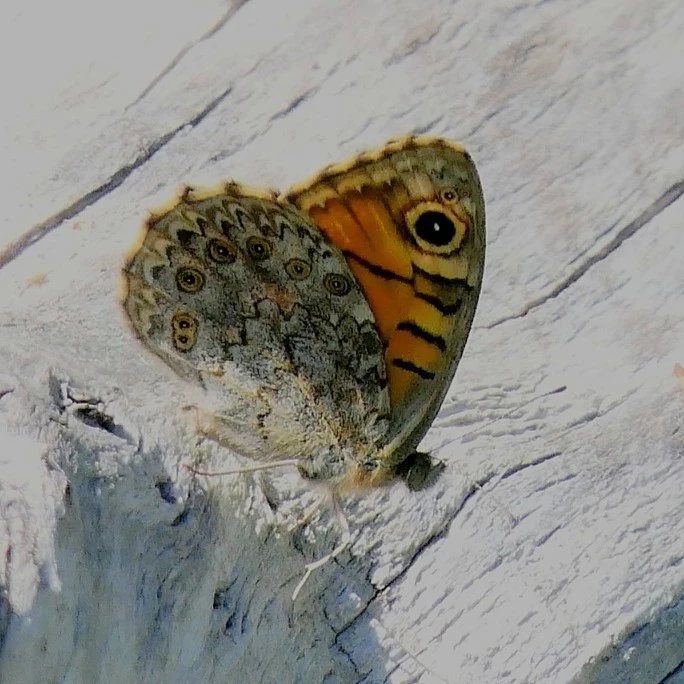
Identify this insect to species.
Lasiommata megera (also Pararge megera)
